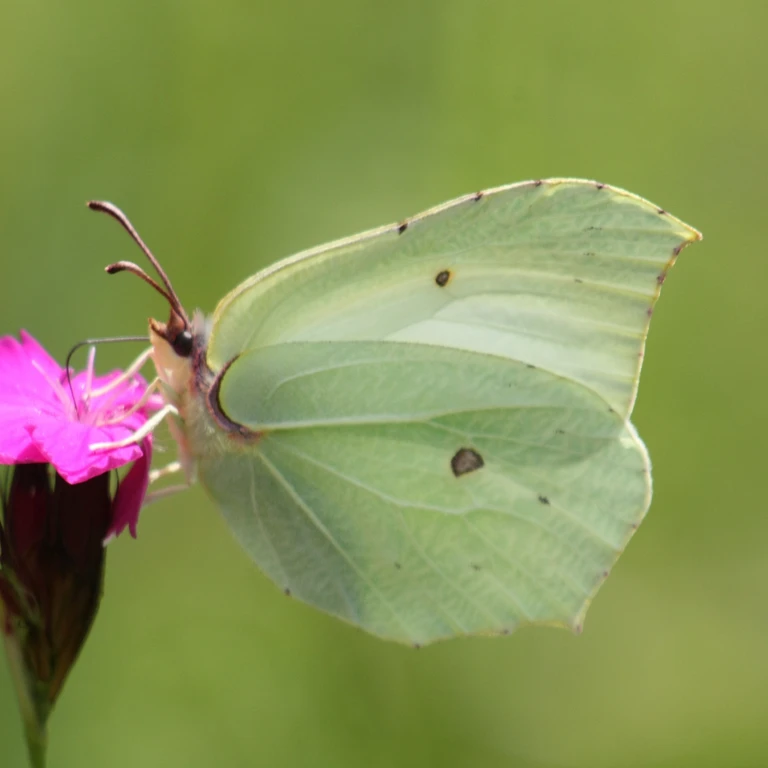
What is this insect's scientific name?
Gonepteryx rhamni
